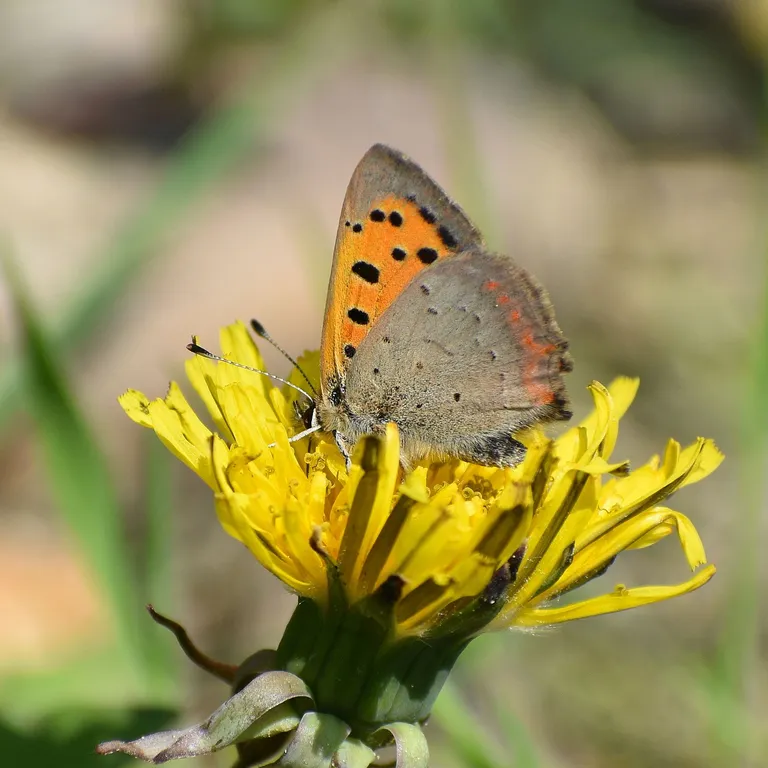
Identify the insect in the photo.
Lycaena phlaeas
